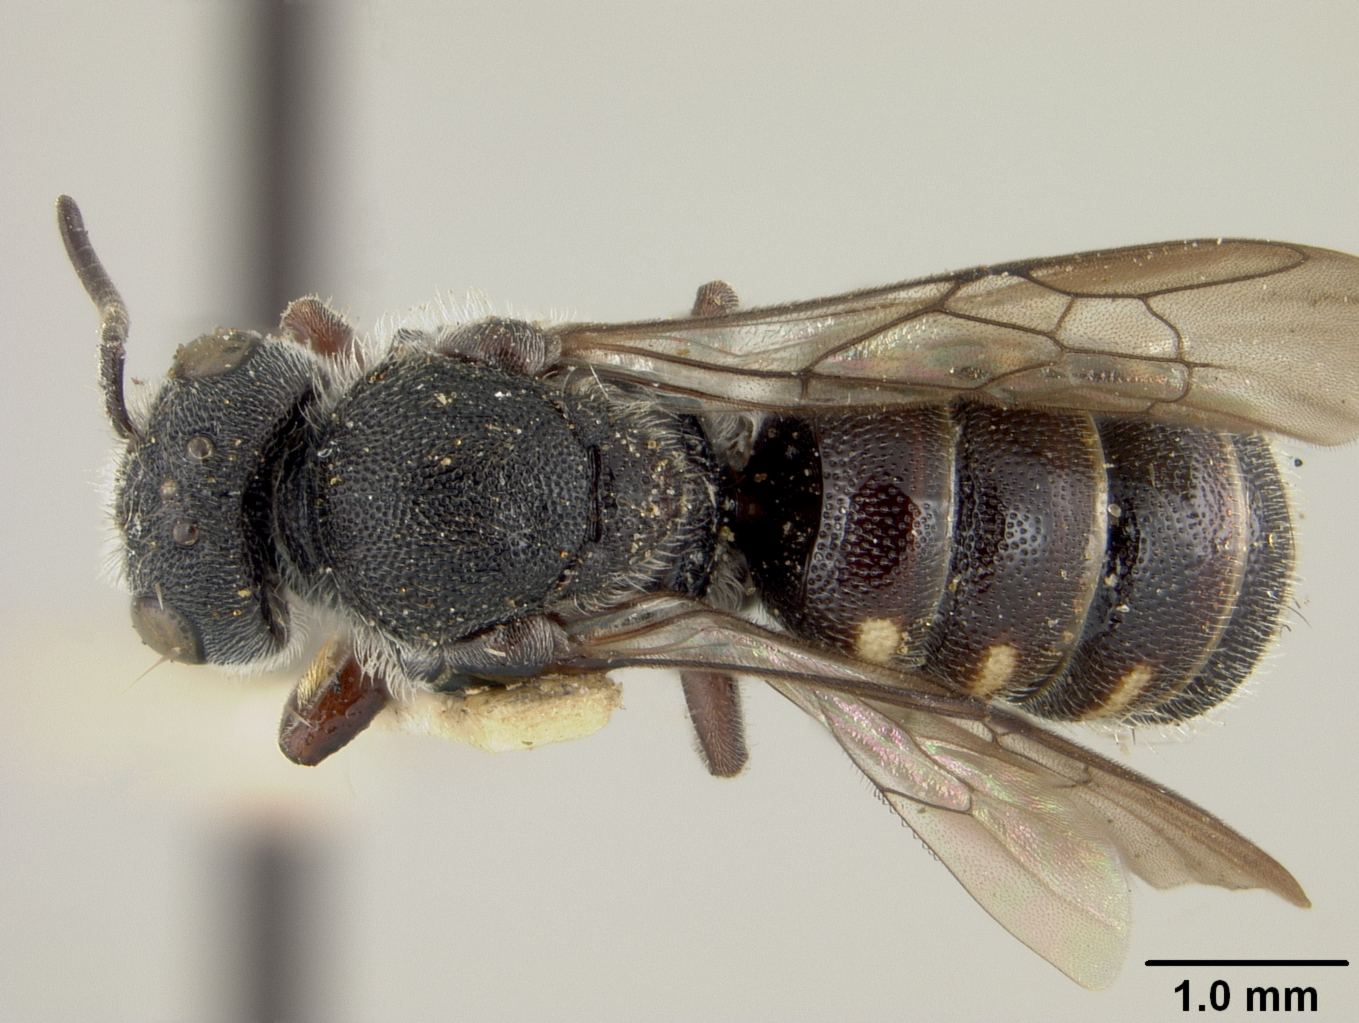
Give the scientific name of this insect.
Stelis coarctatus
